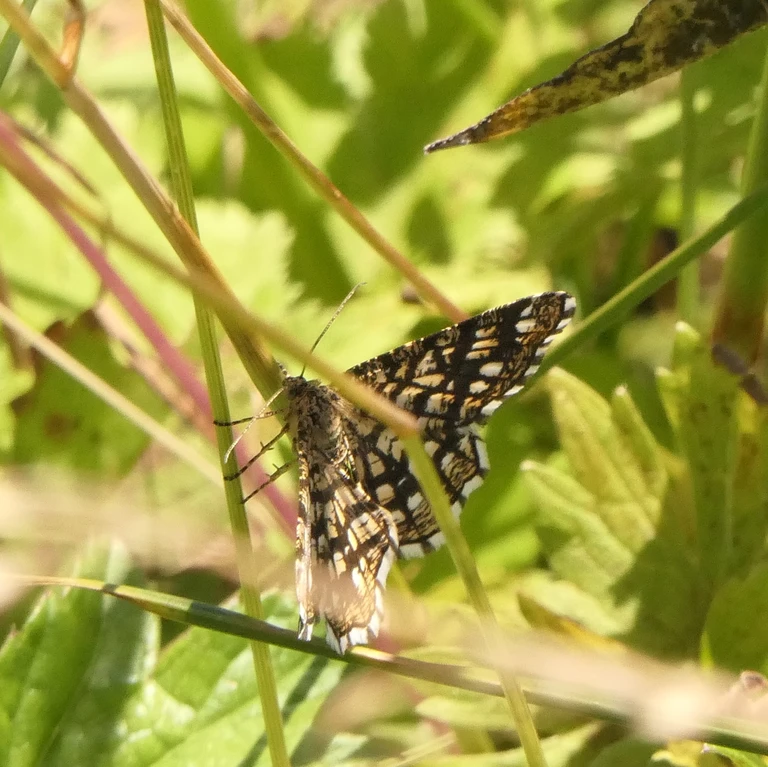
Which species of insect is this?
Chiasmia clathrata
